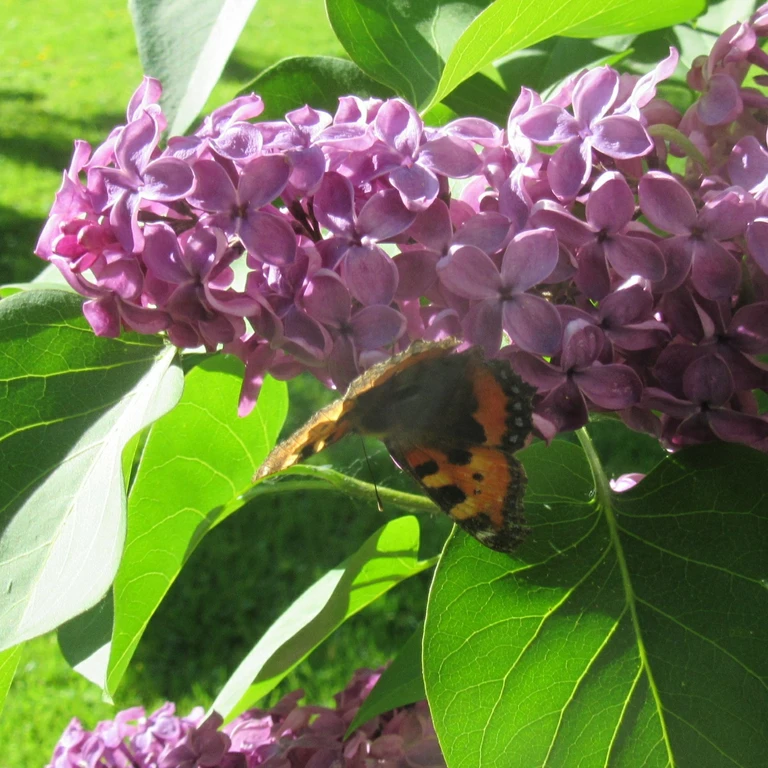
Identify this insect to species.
Aglais urticae
